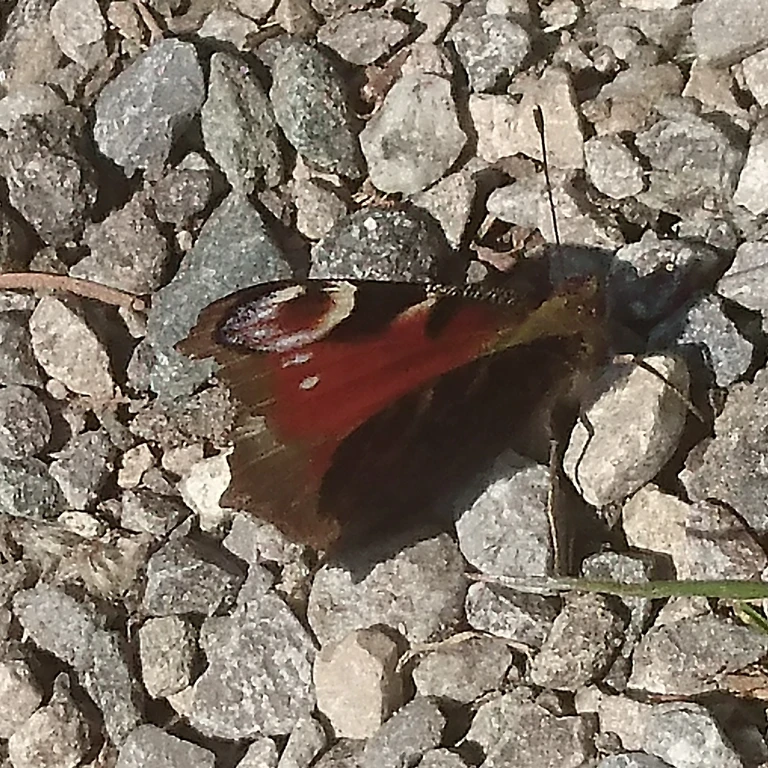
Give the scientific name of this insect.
Aglais io
